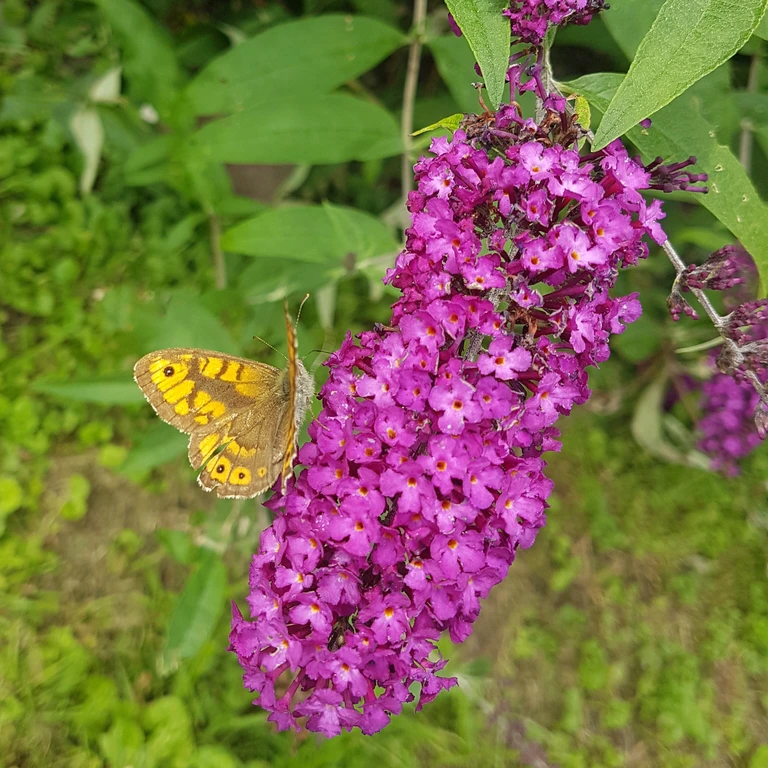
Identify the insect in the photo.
Lasiommata megera (also Pararge megera)
